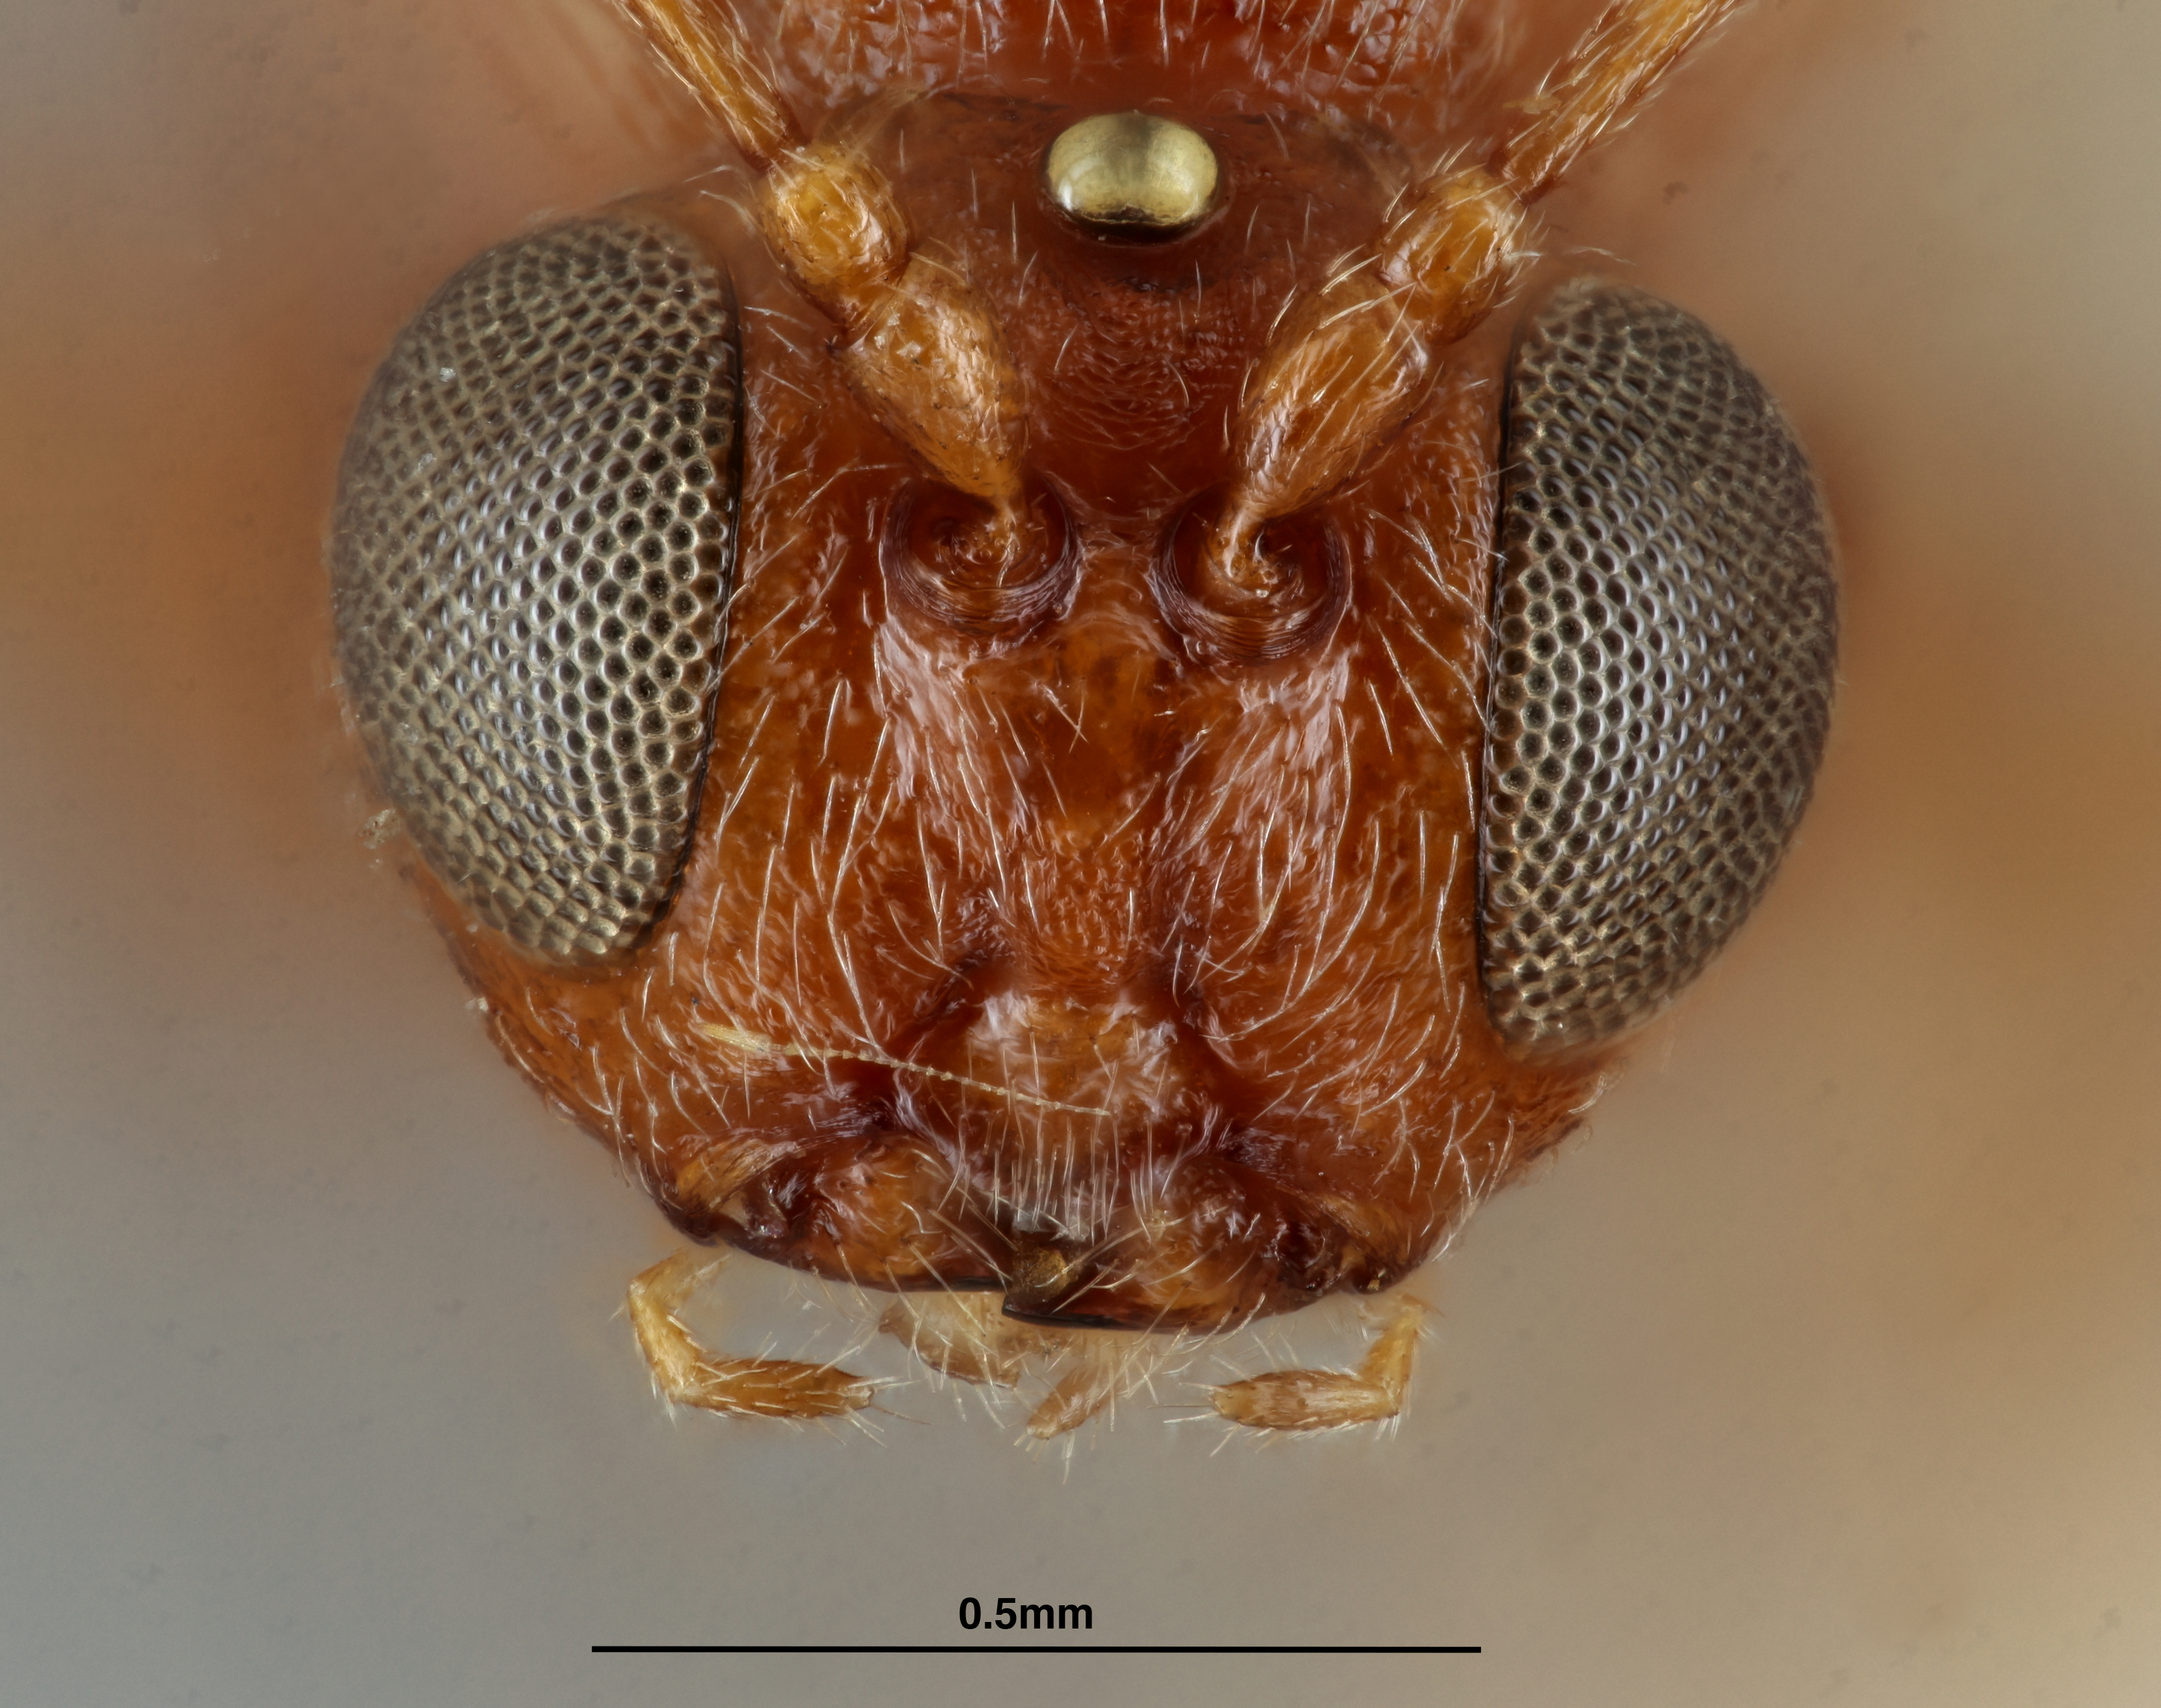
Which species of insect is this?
Andricus pilularis
